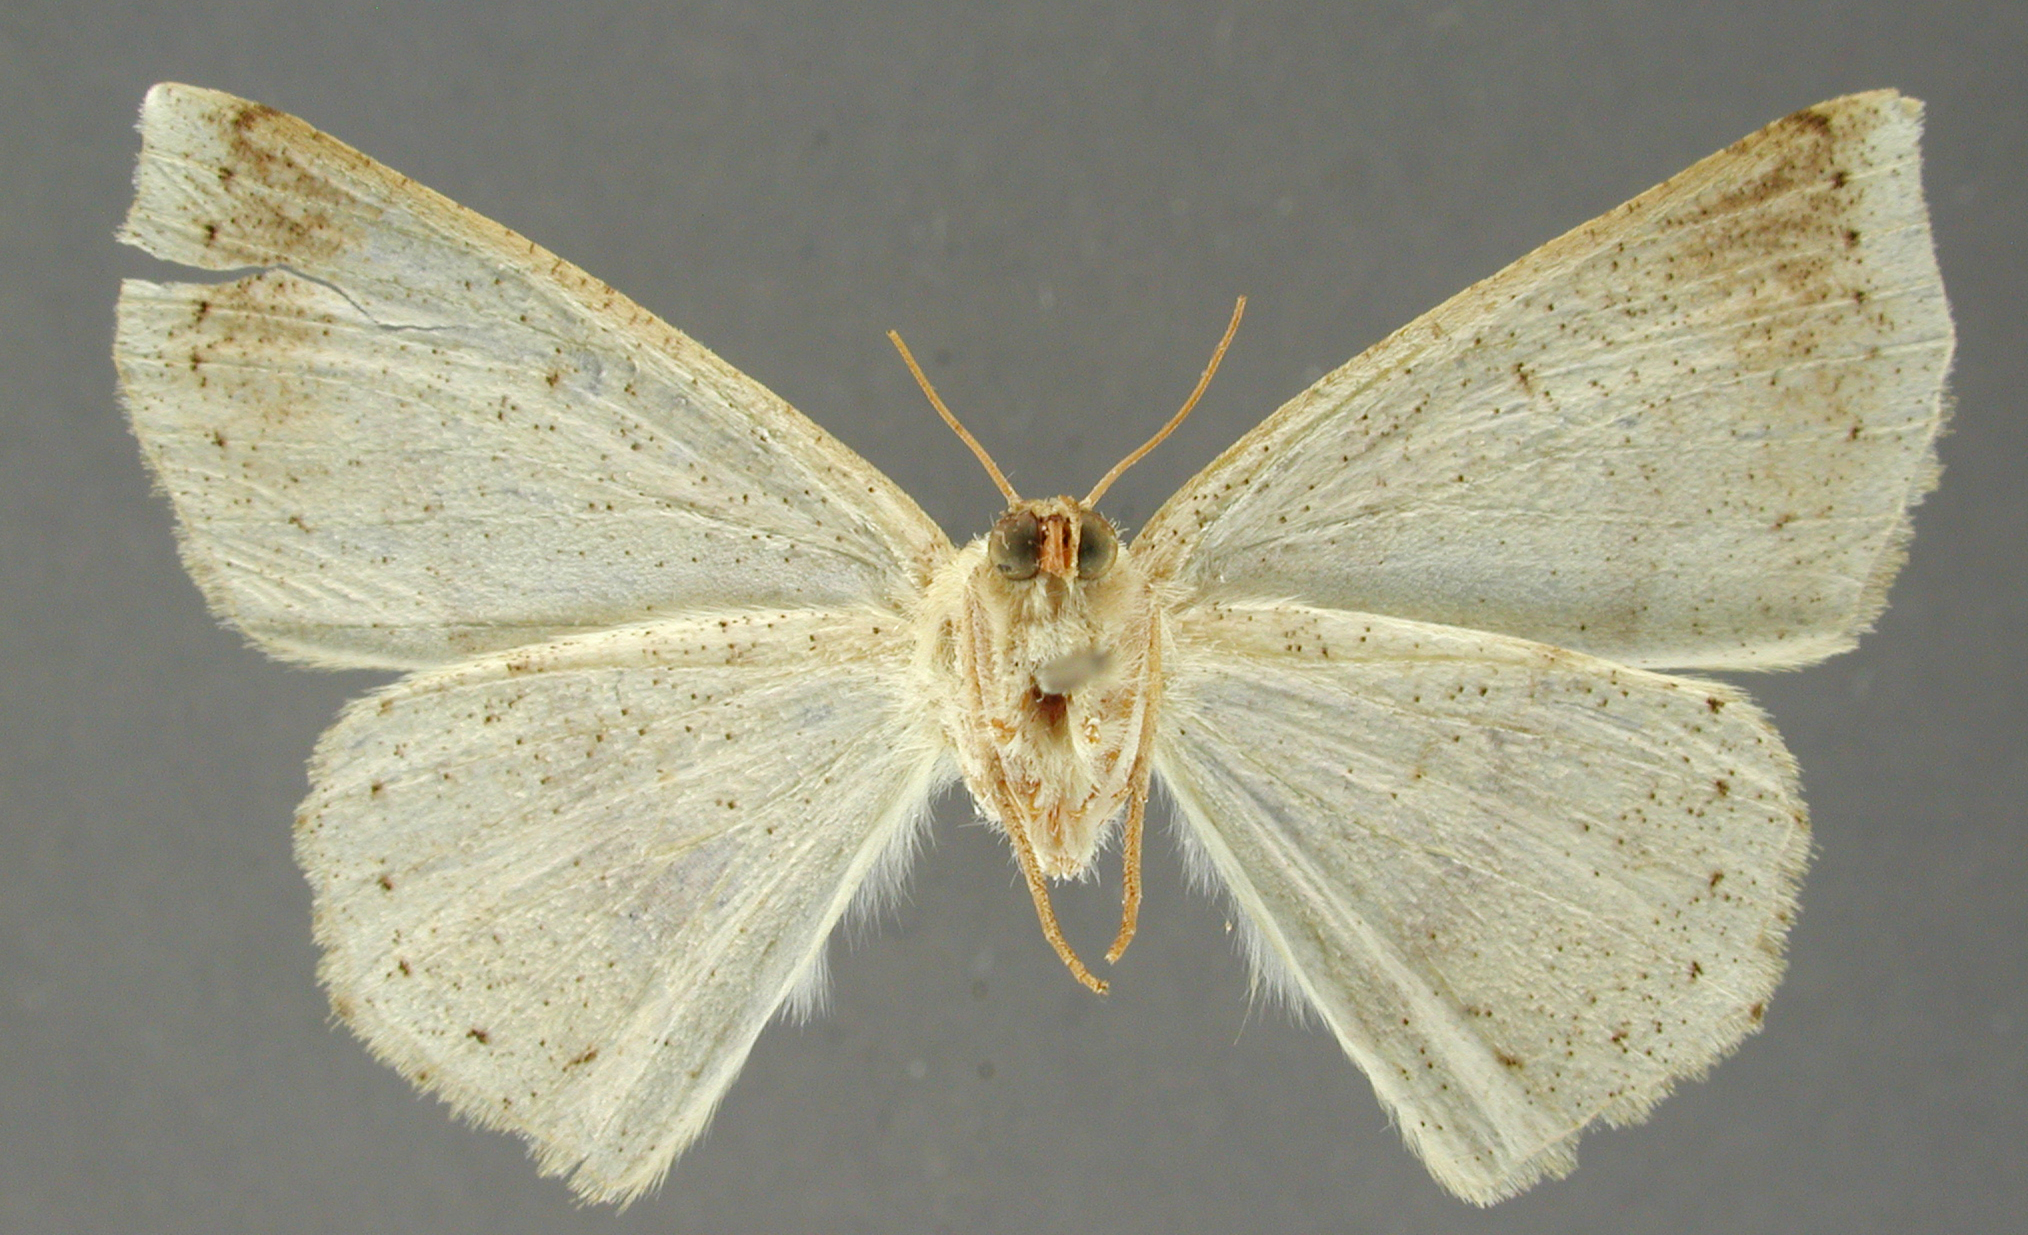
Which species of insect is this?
Sabulodes laticlavia
